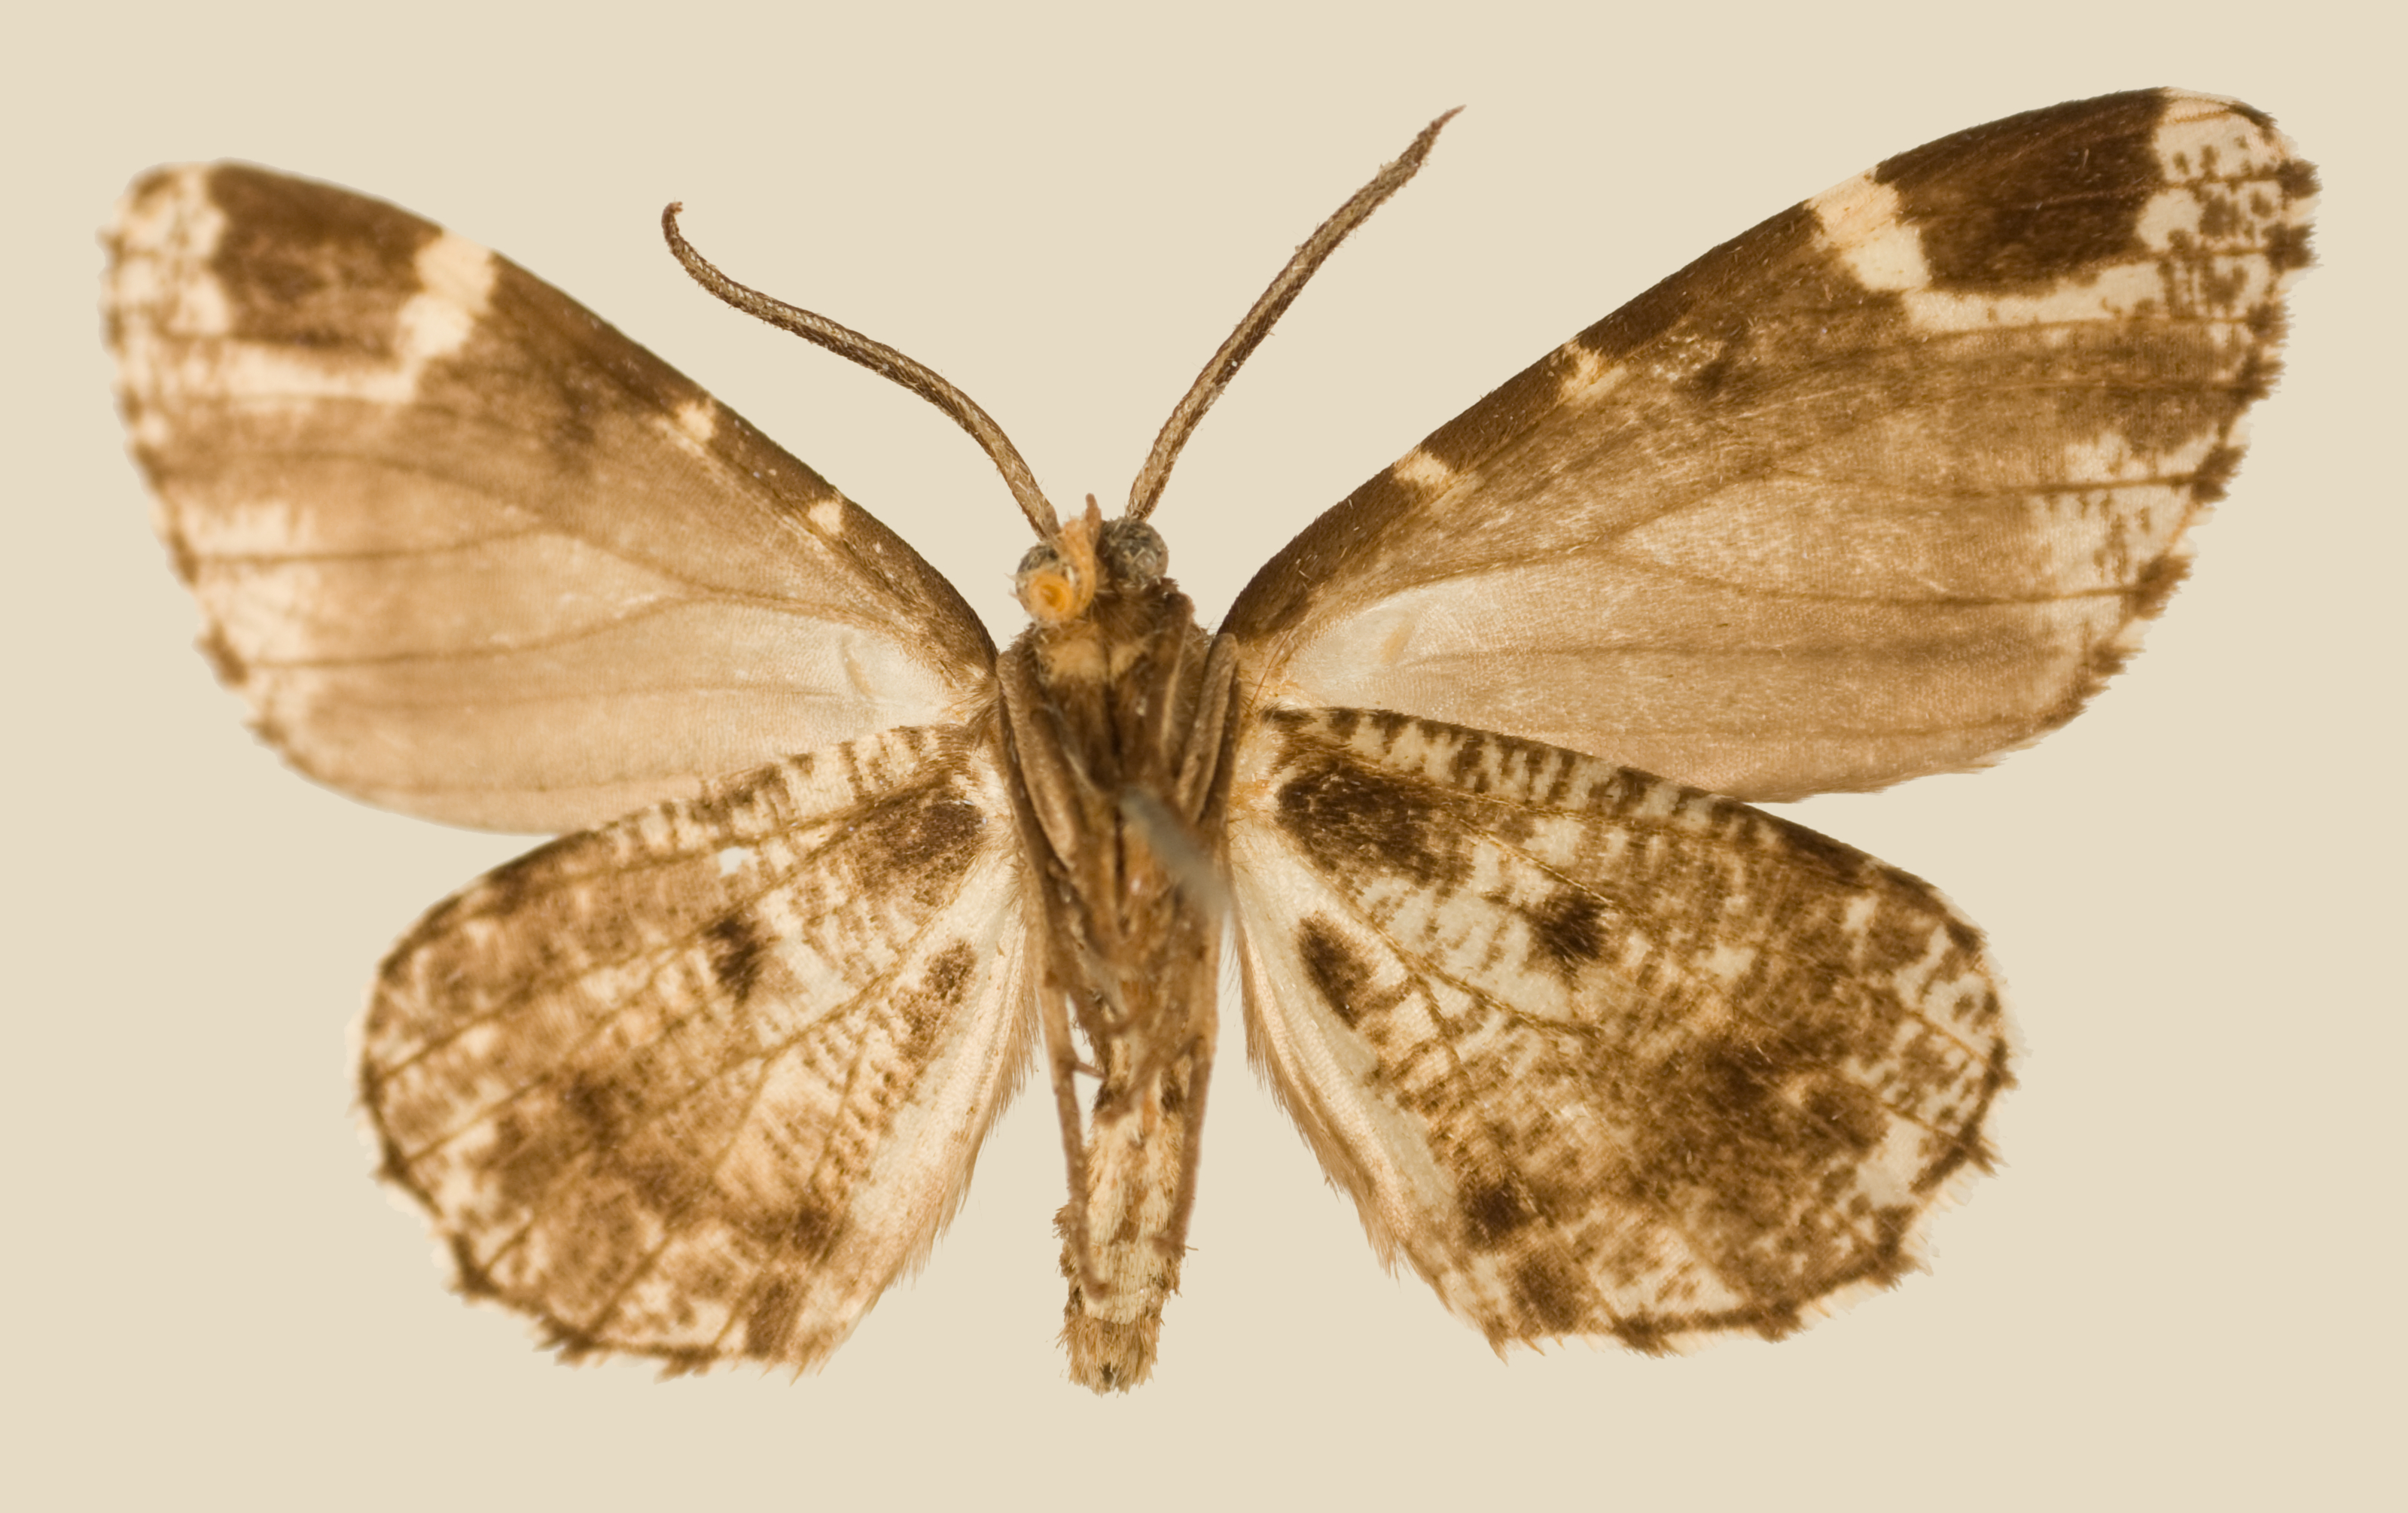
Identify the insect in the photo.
Nipteria pecalba
